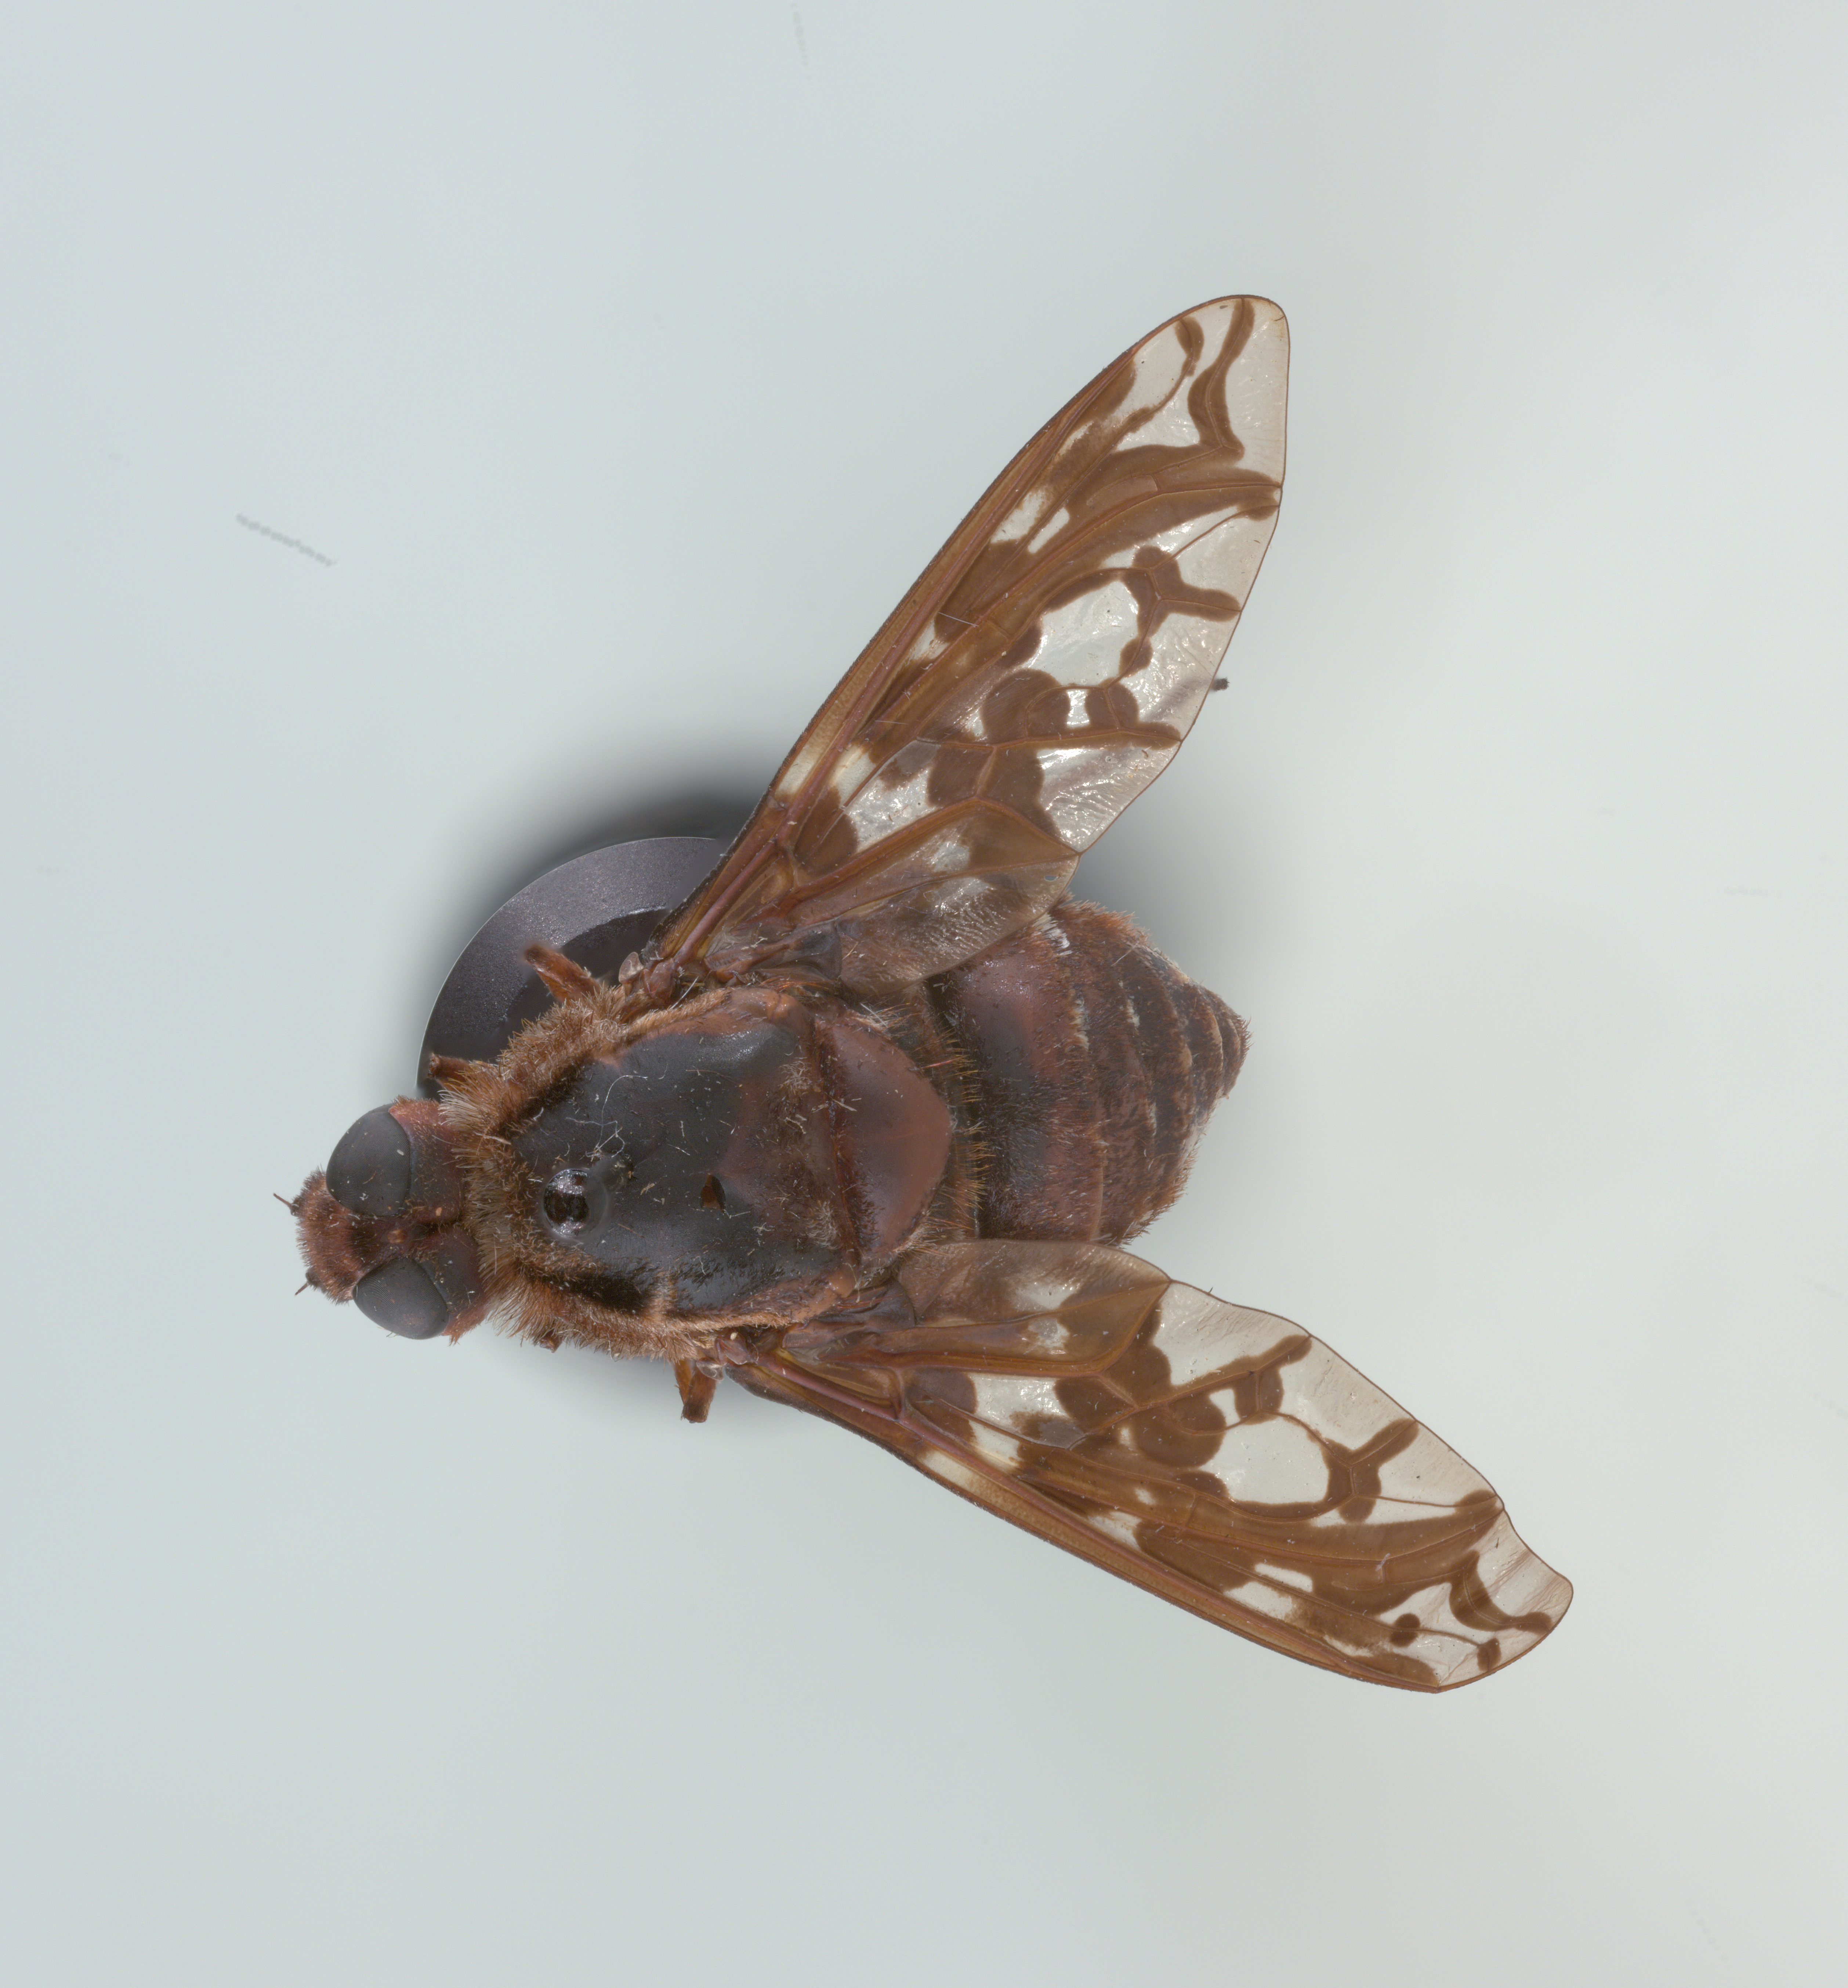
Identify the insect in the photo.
Xenox tigrinus
